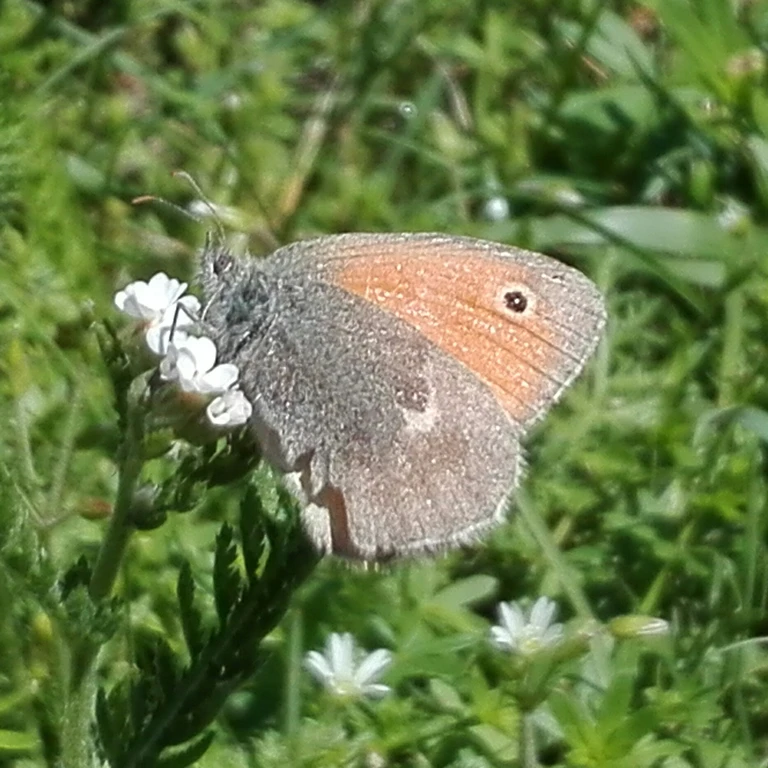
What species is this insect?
Coenonympha pamphilus
